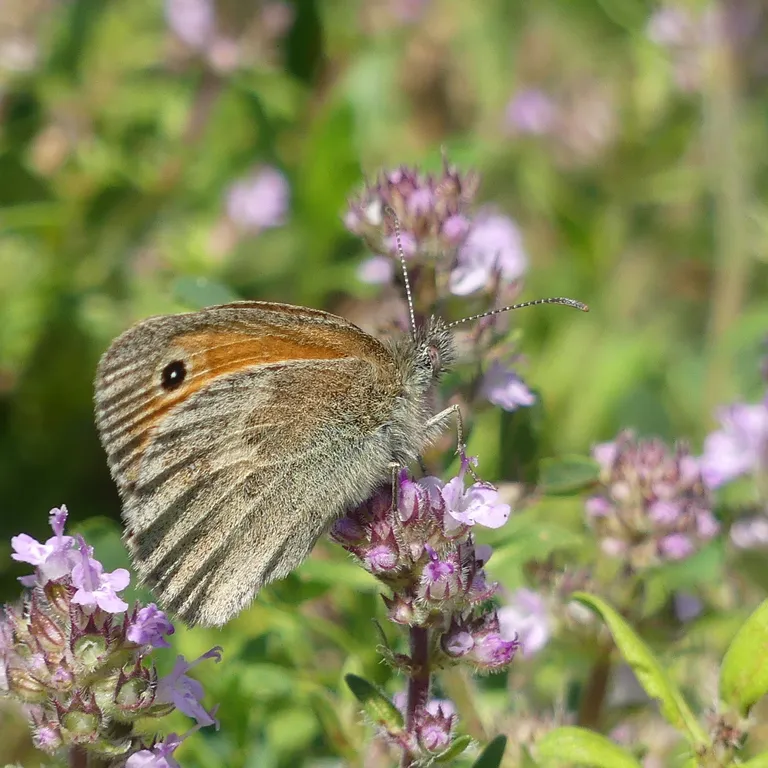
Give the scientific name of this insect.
Coenonympha pamphilus
